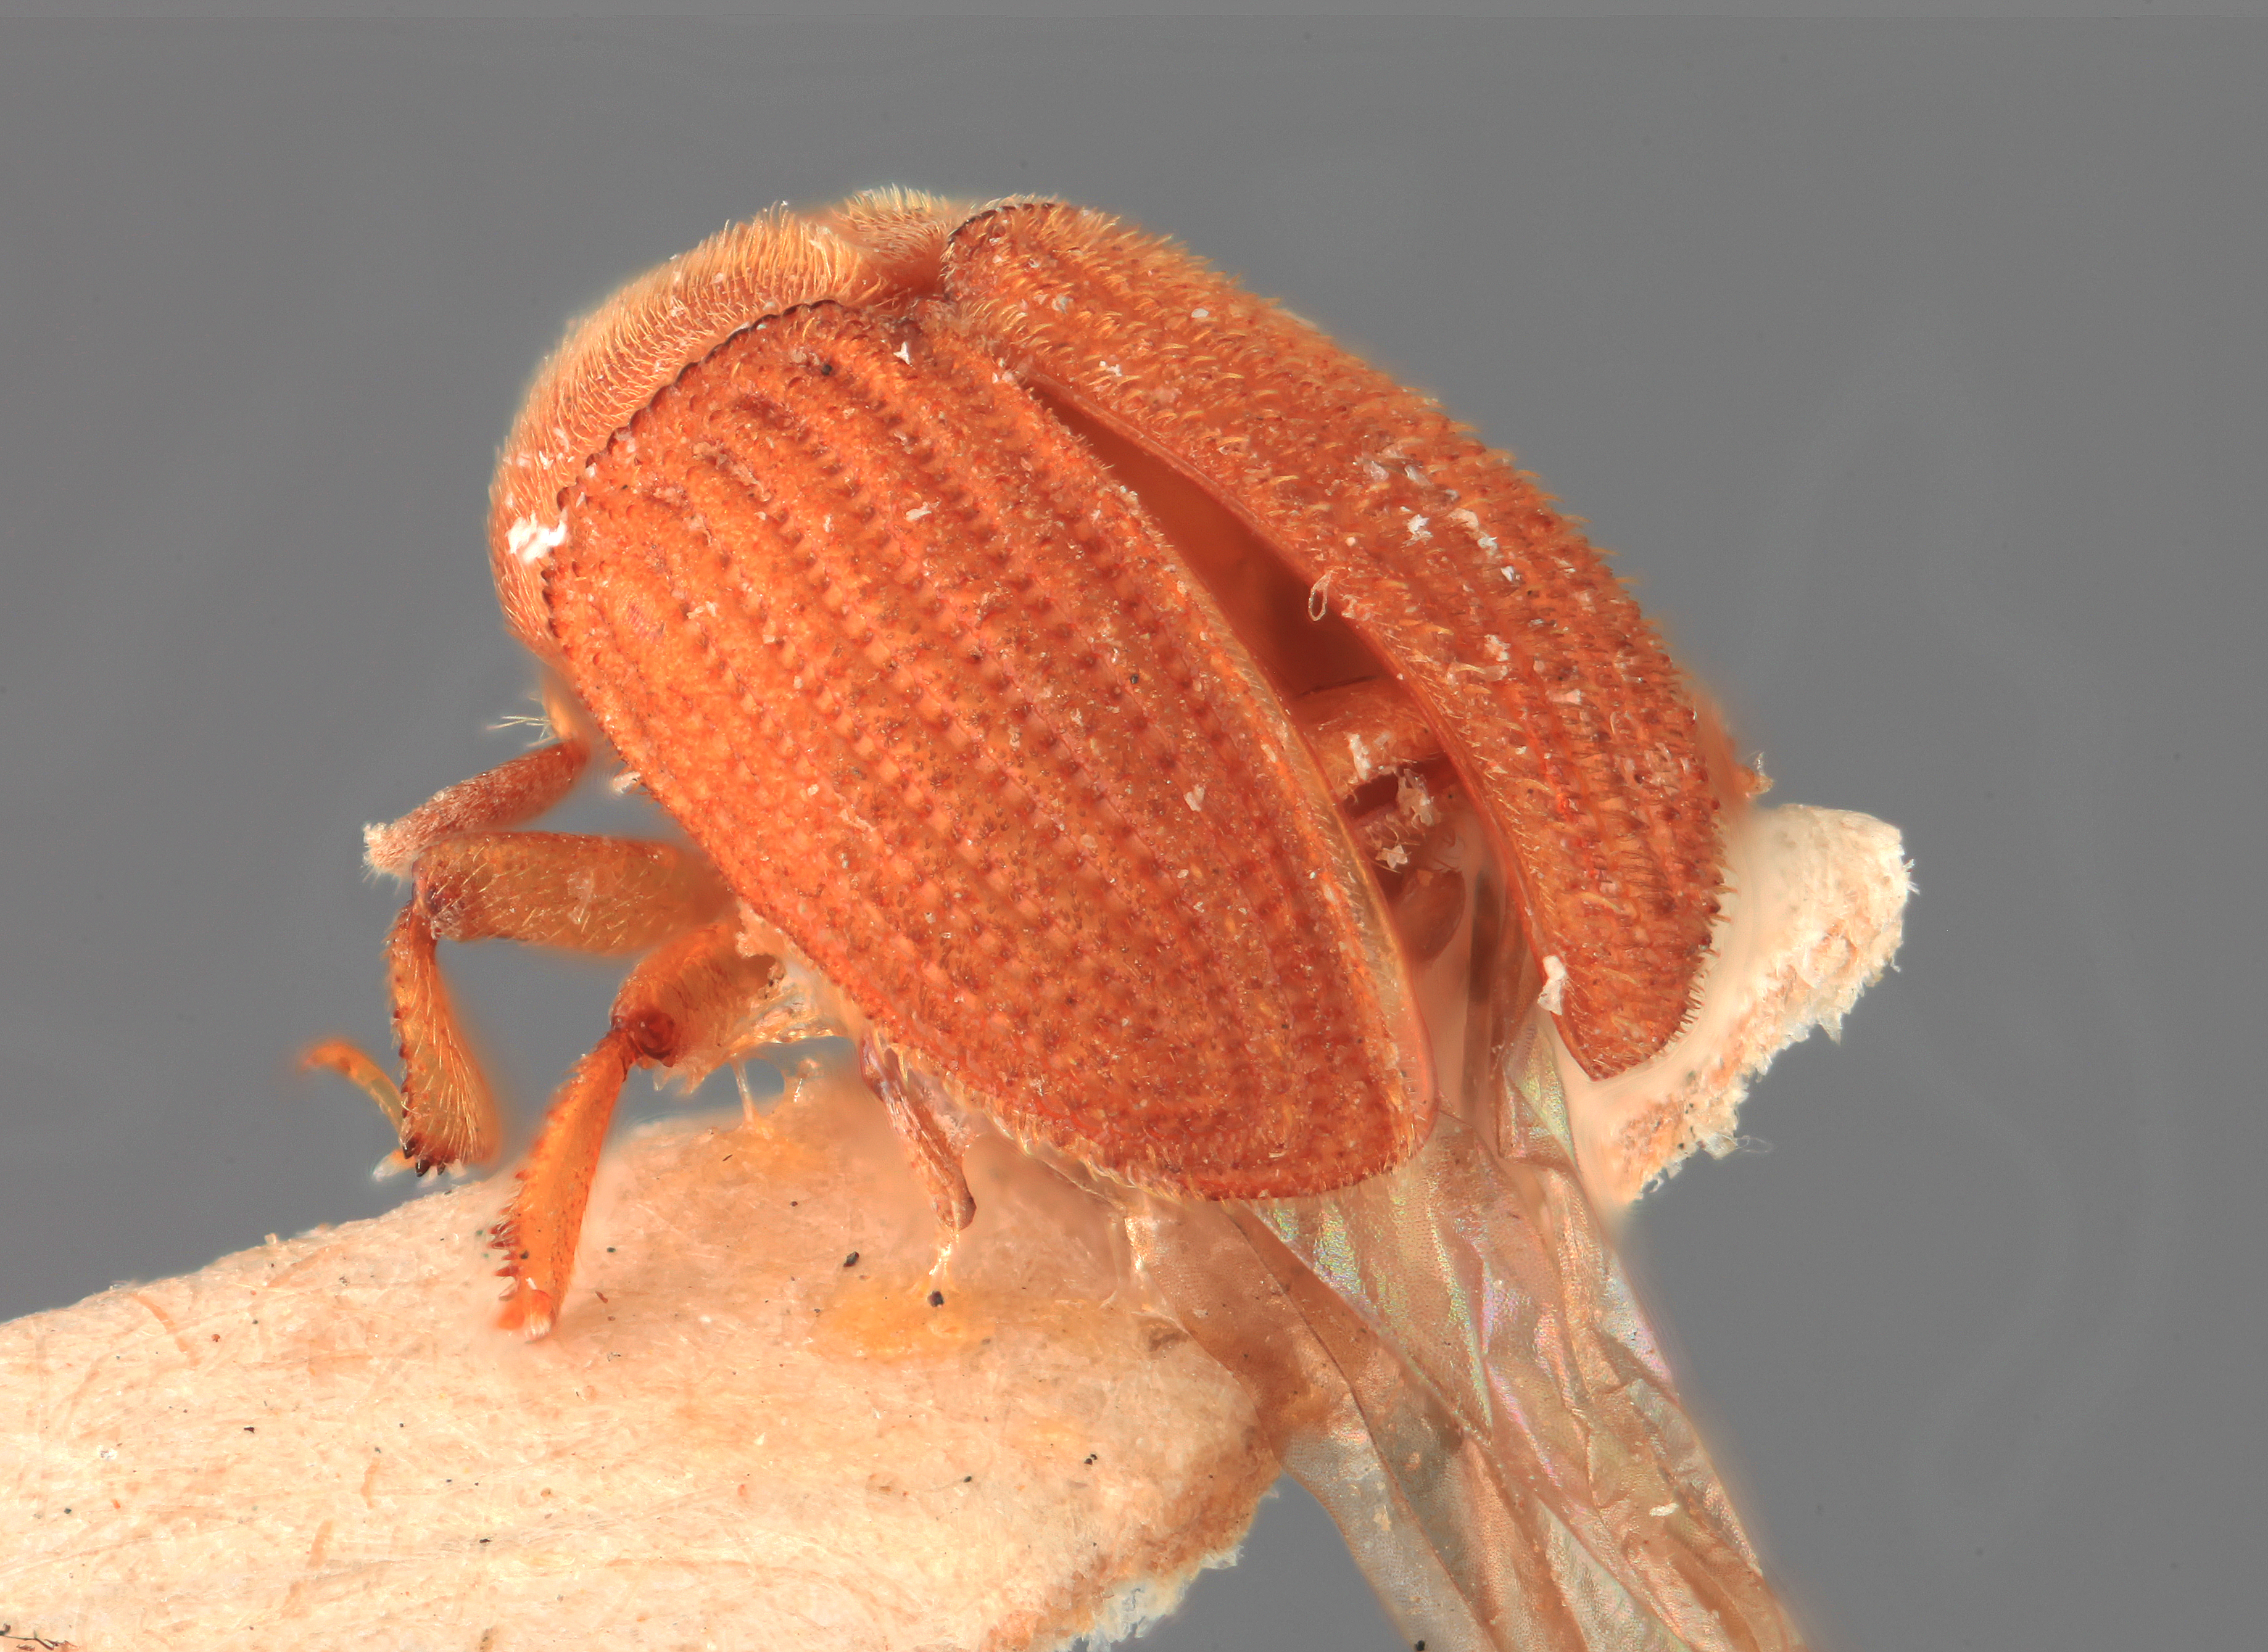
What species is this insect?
Phloeosinus phoebe
